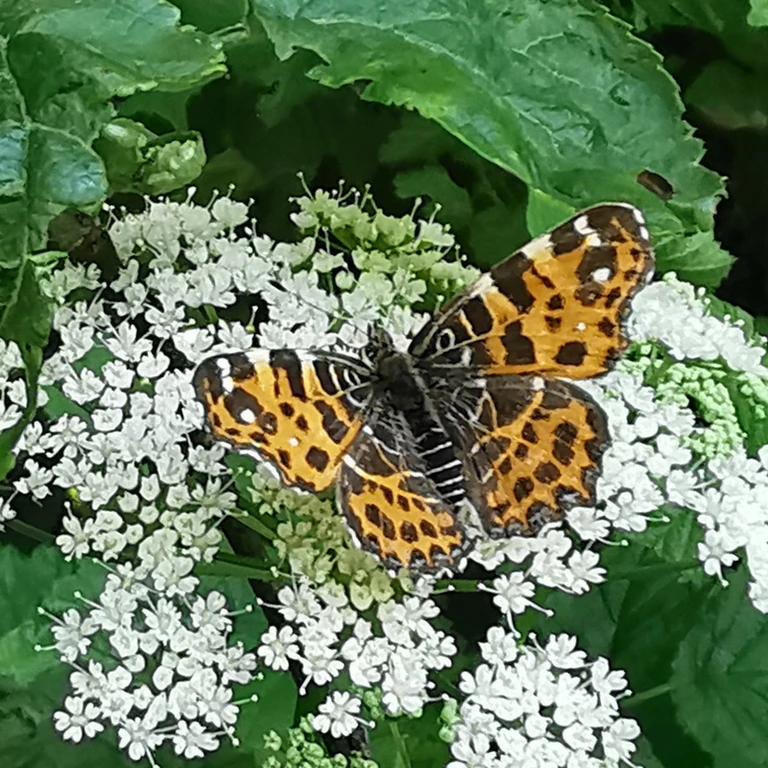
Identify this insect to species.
Araschnia levana
